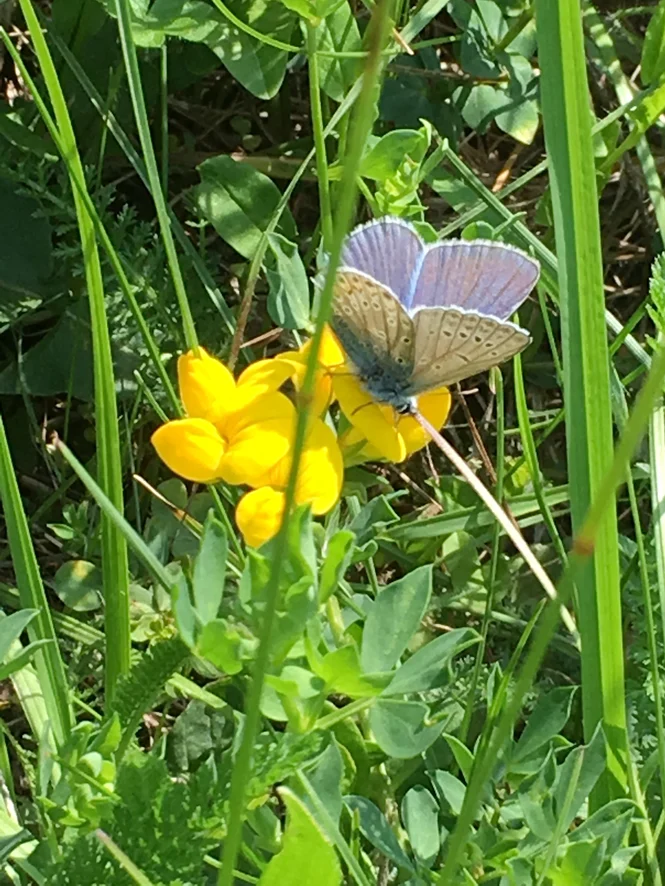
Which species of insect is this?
Polyommatus icarus
